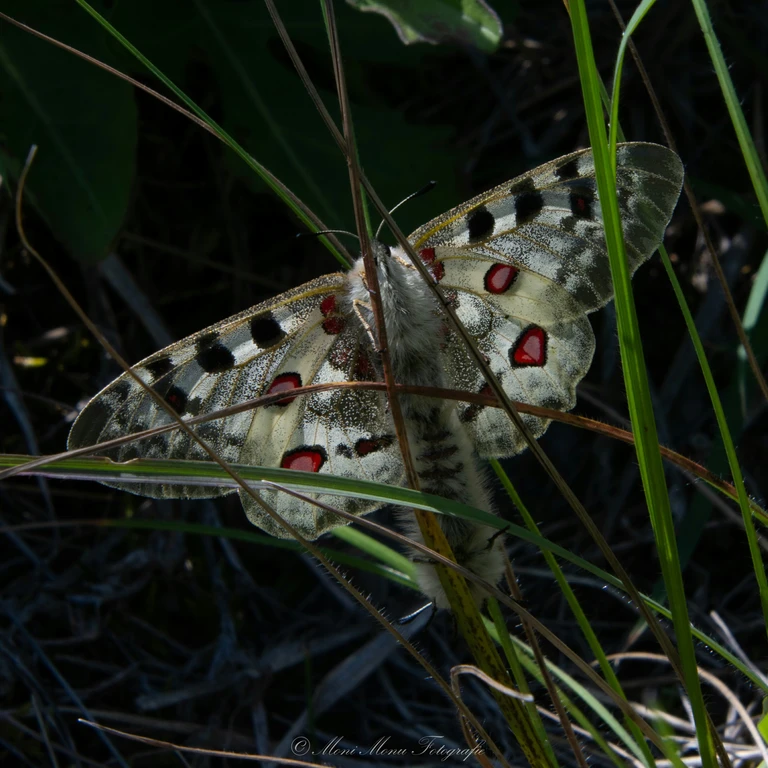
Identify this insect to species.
Parnassius apollo
